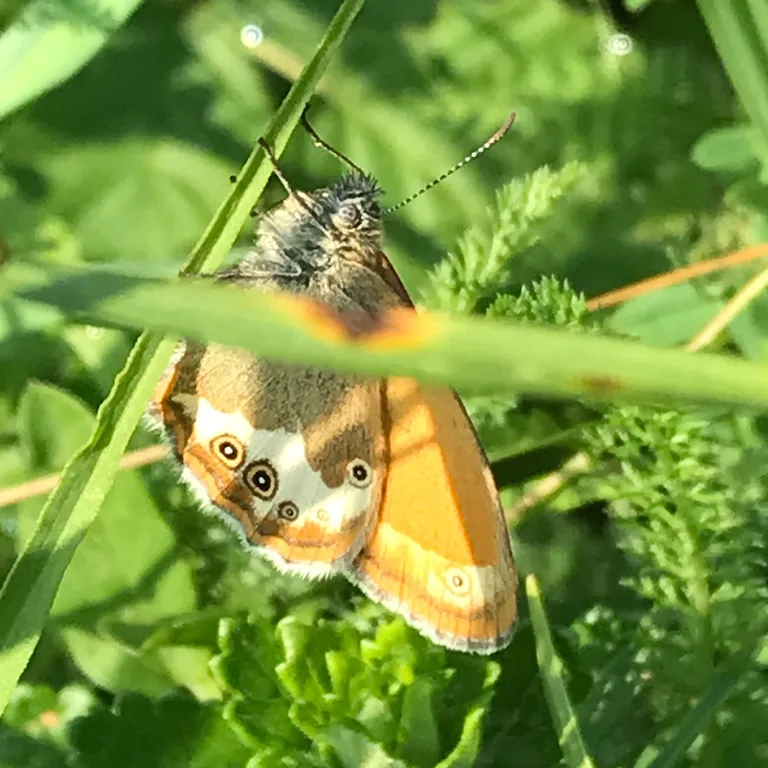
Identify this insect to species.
Coenonympha arcania
